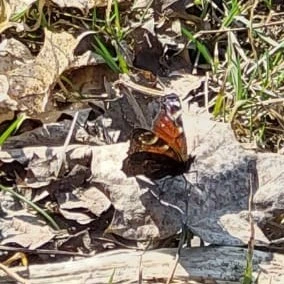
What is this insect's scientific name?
Aglais io
